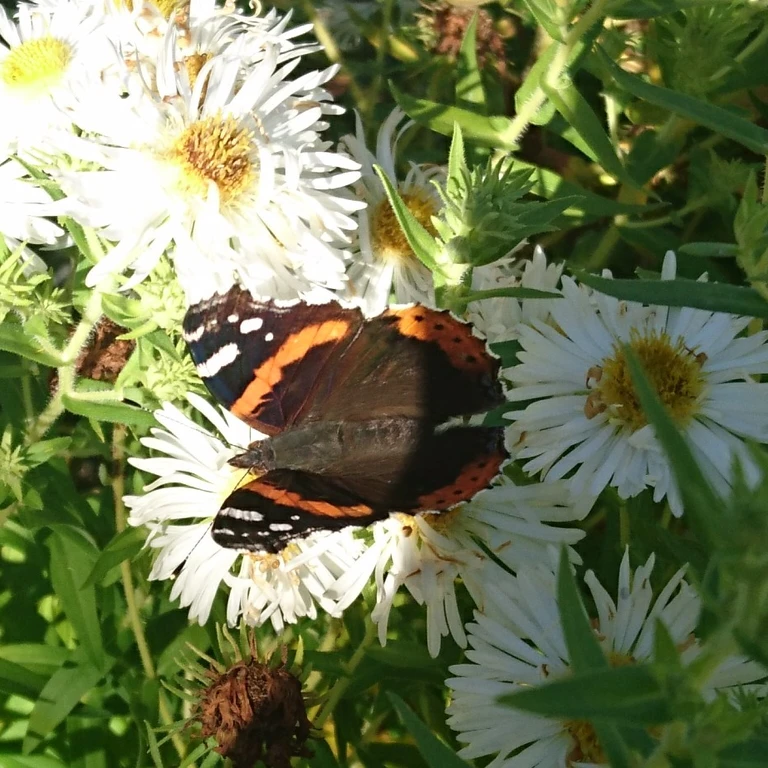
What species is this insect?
Vanessa atalanta
